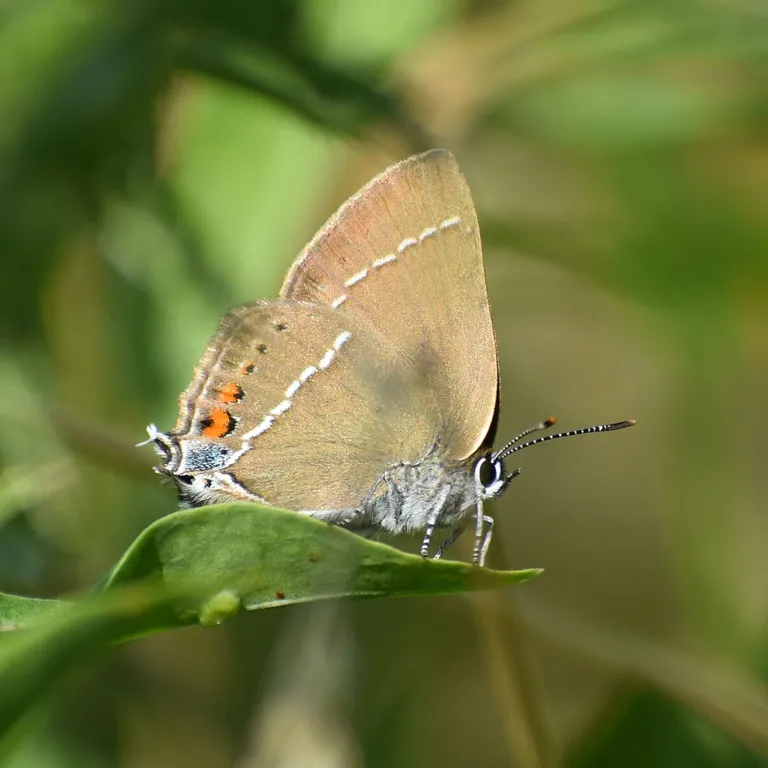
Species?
Satyrium spini (also Tuttiola spini)
